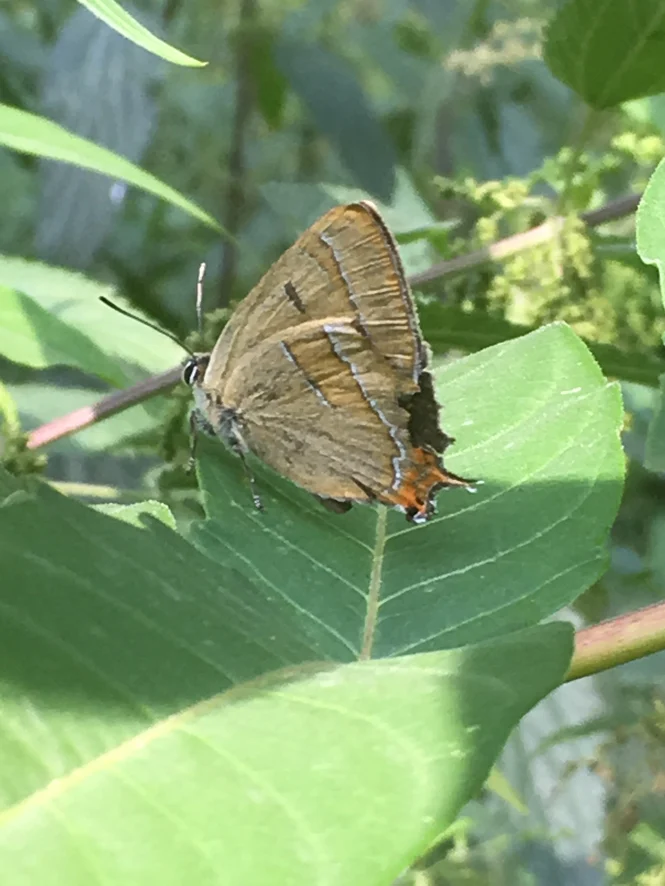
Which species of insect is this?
Thecla betulae
